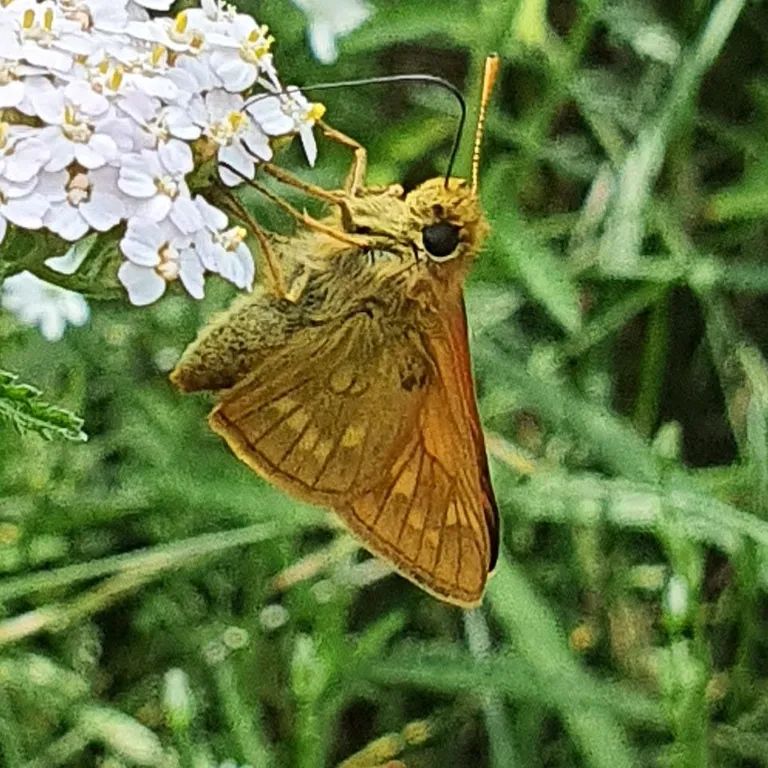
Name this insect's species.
Ochlodes sylvanus (also Ochlodes venata)
